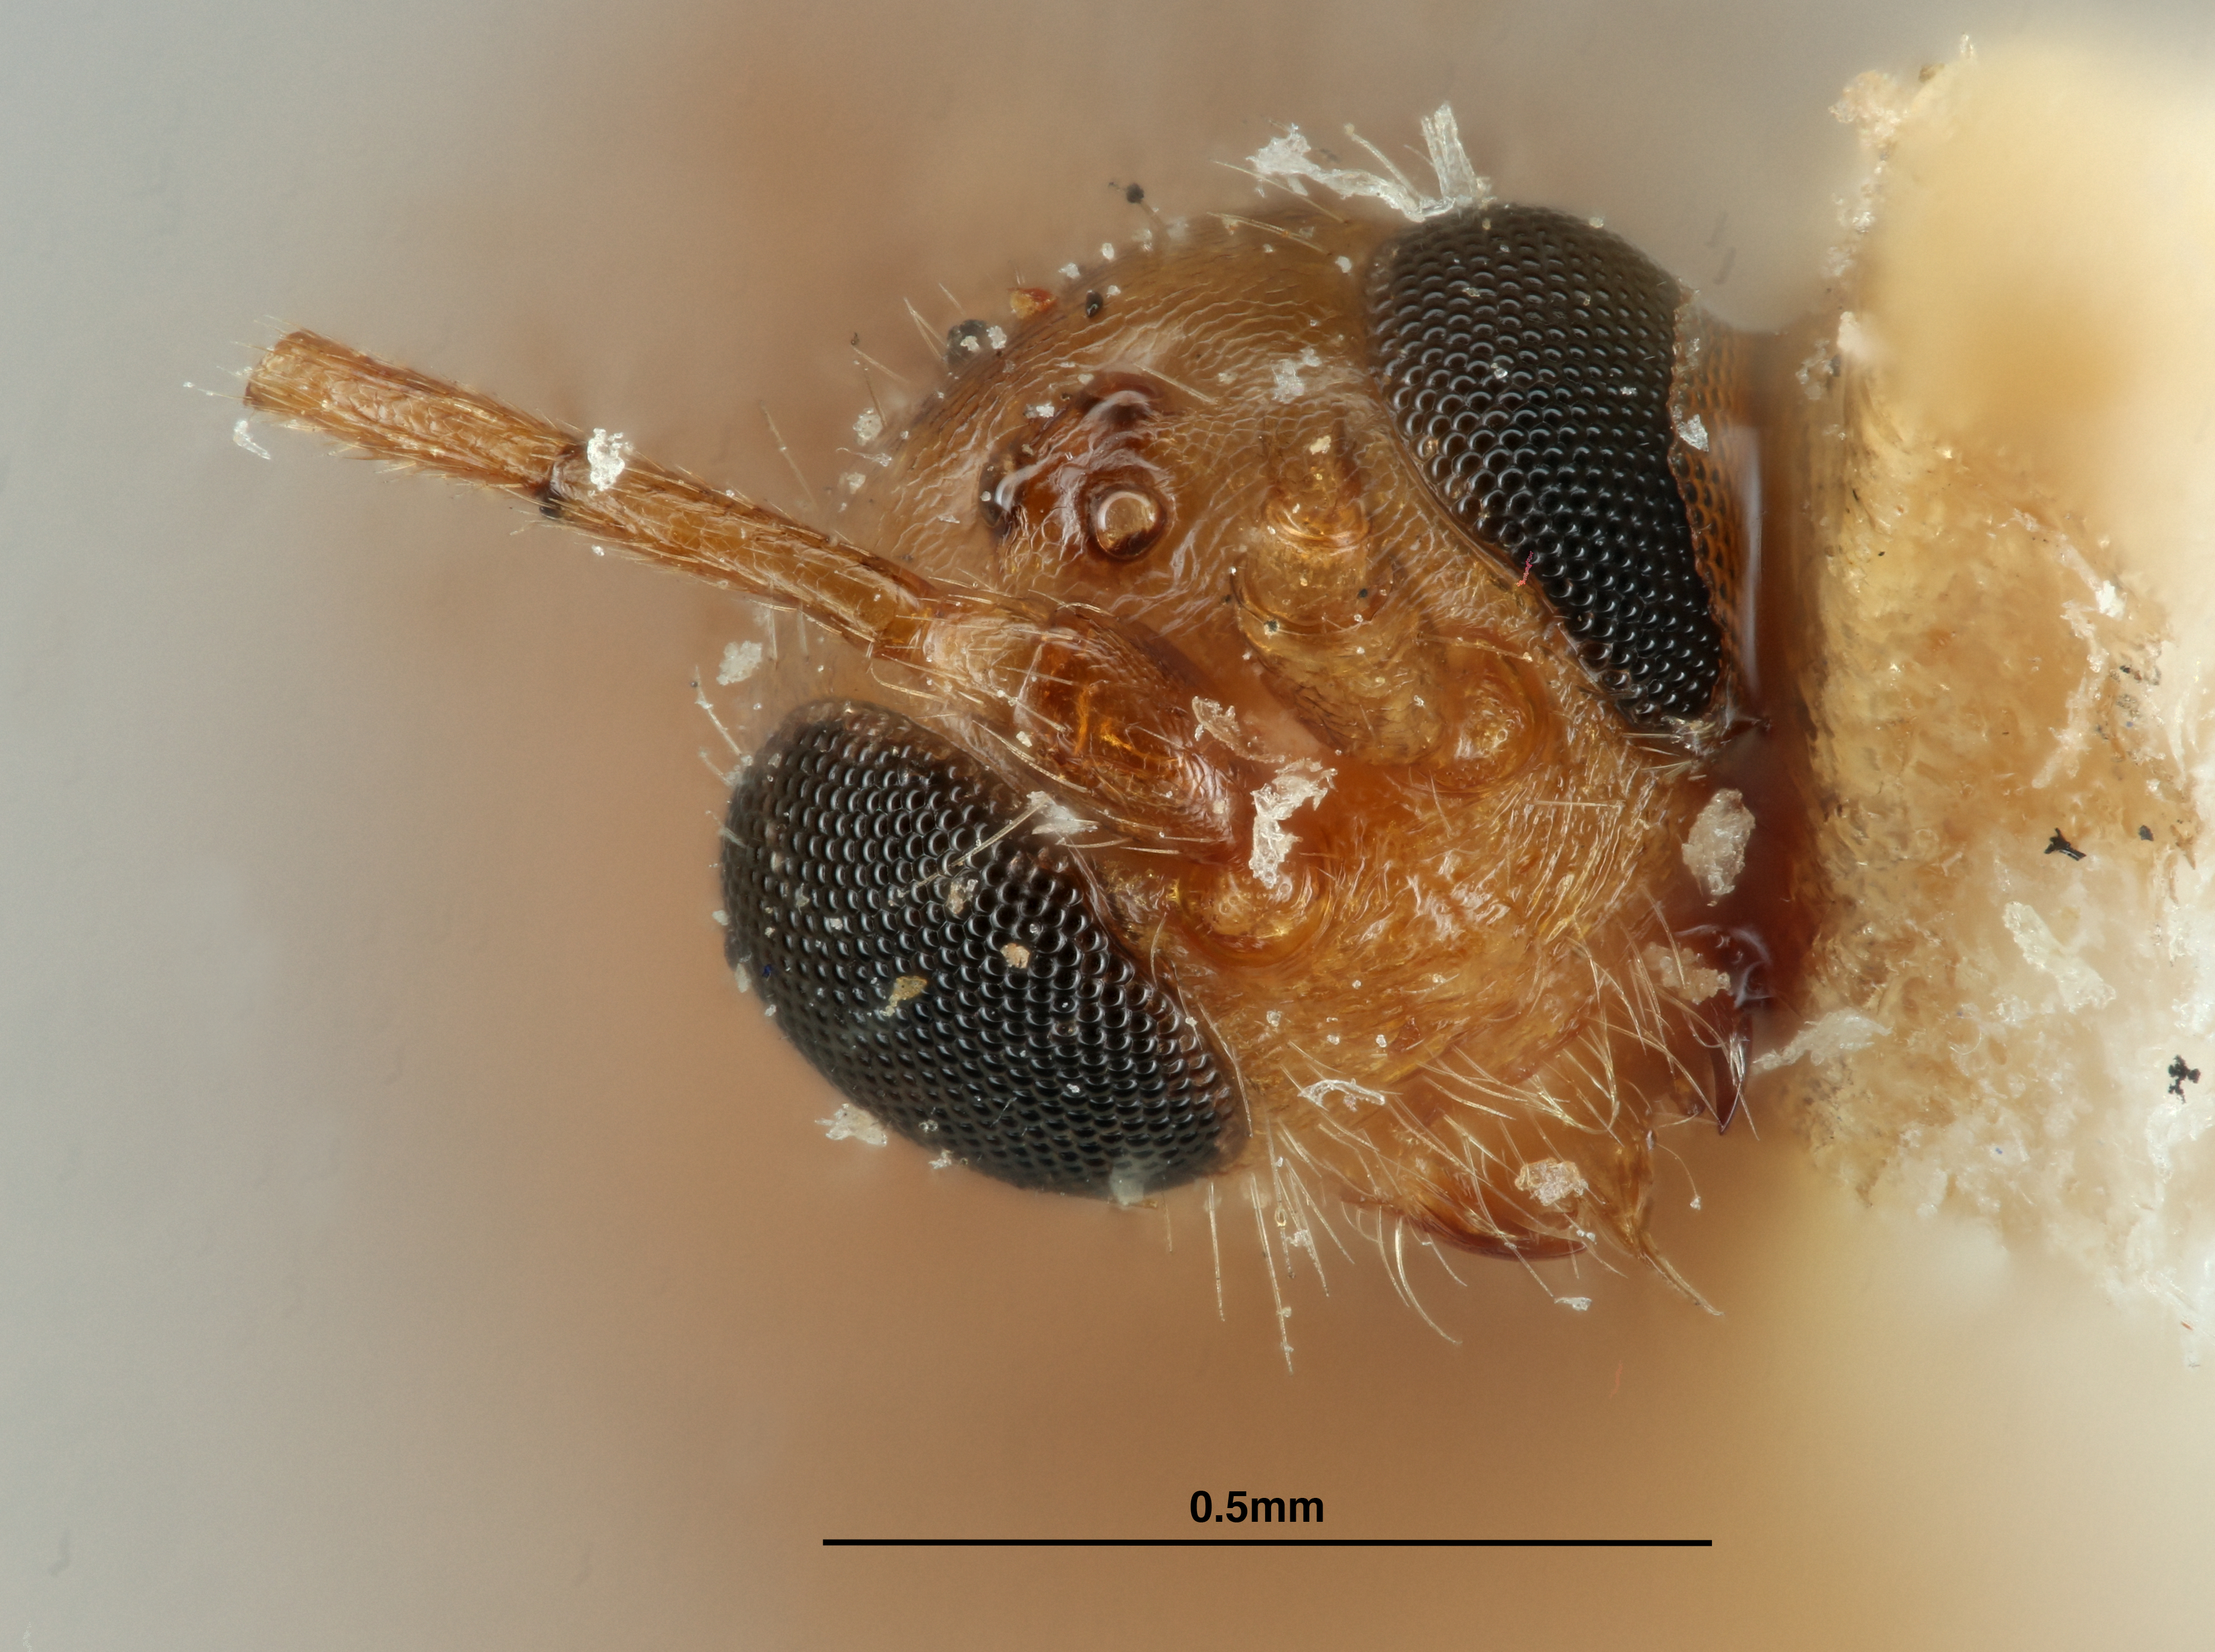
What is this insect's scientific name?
Heterospilus longicaudus
